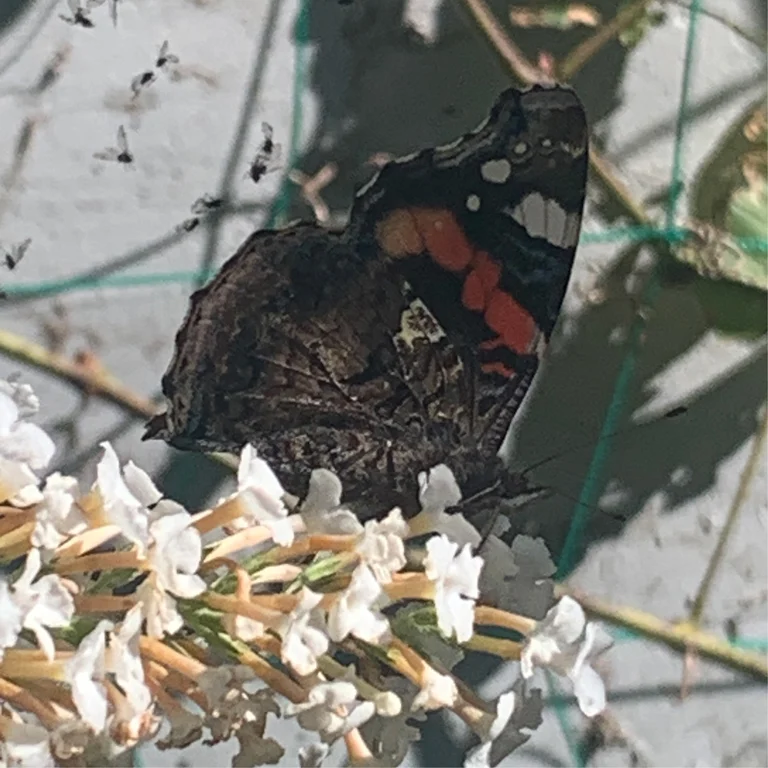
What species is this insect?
Vanessa atalanta
